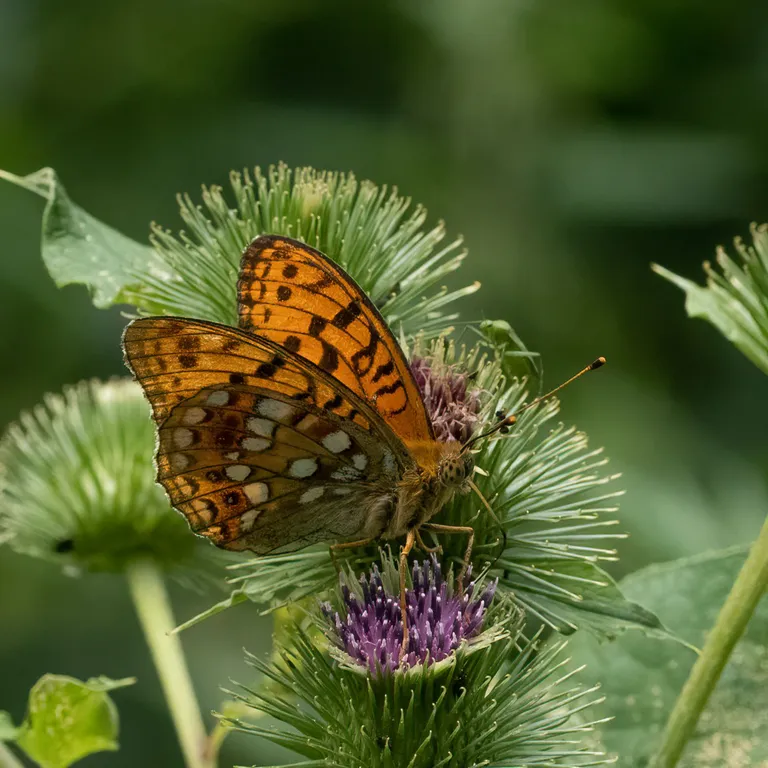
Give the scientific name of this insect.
Fabriciana adippe
